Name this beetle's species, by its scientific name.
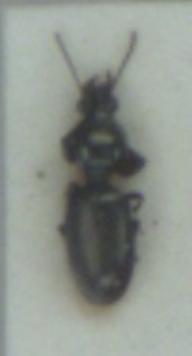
Dyschirius aeneus
